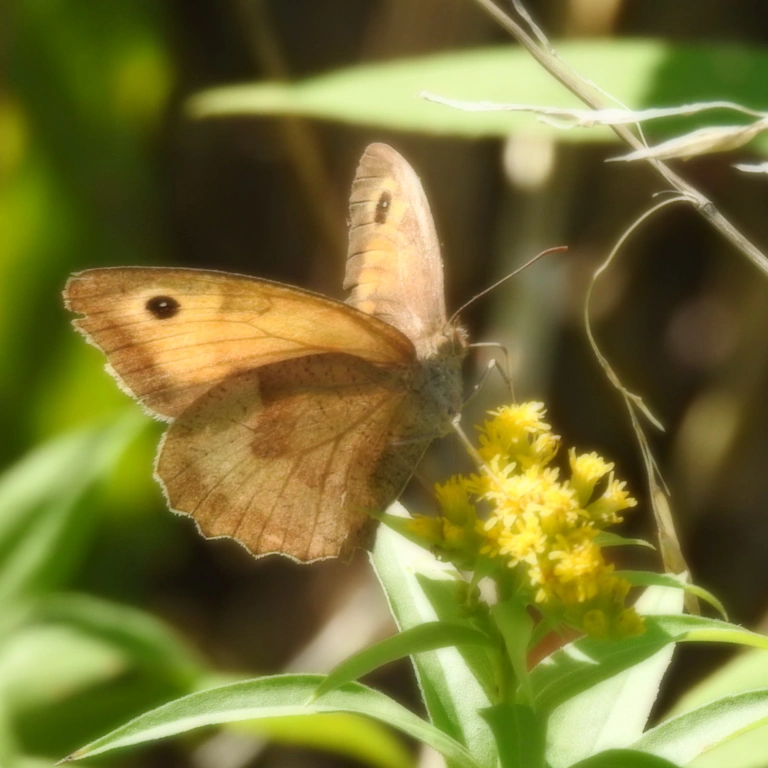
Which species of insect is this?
Maniola jurtina
